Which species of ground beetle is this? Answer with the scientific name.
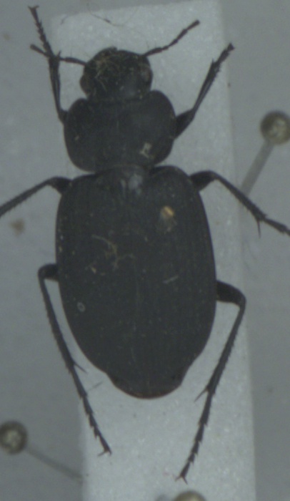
Licinus punctatulus
